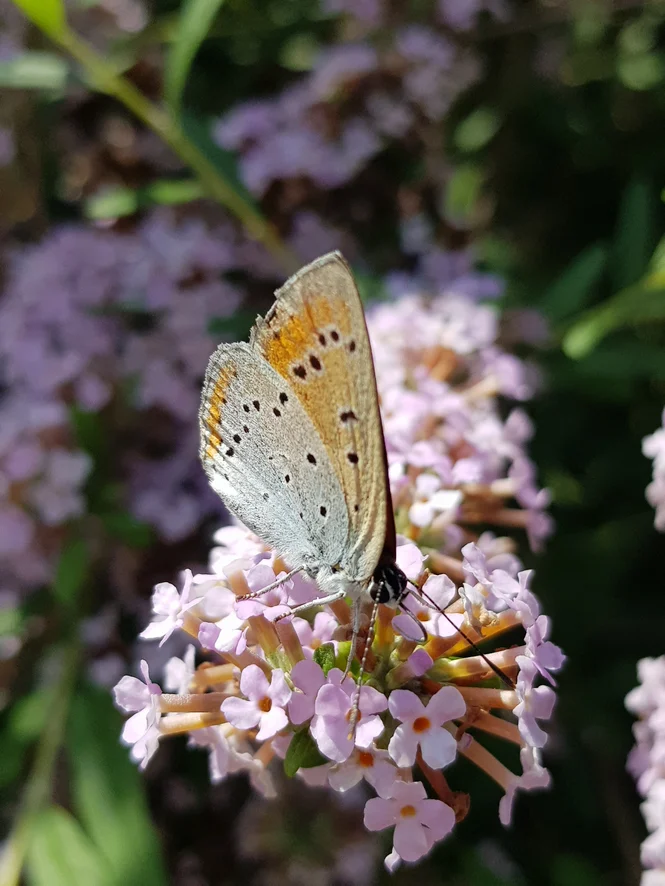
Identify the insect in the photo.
Lycaena dispar
